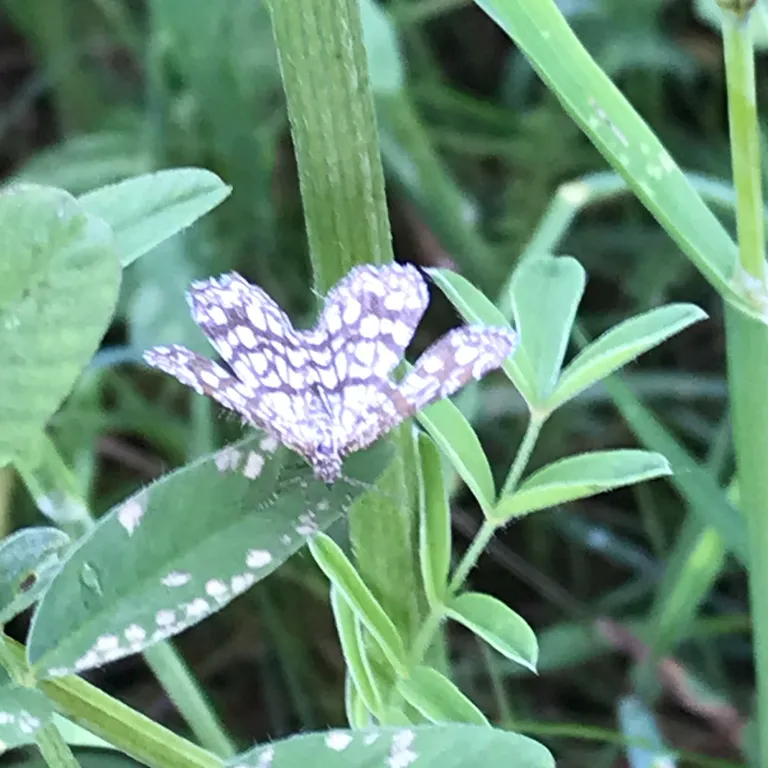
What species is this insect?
Chiasmia clathrata
